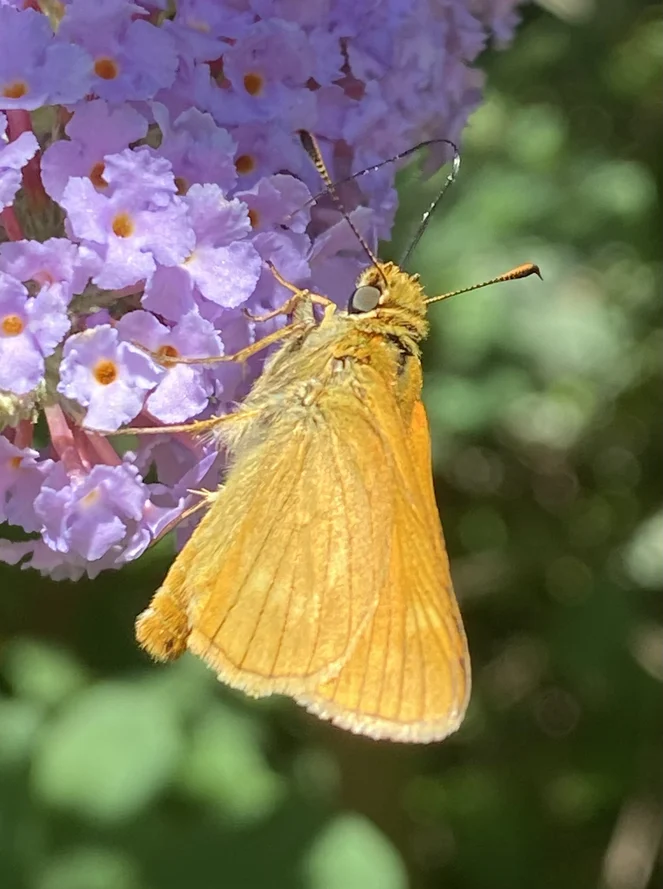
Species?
Ochlodes sylvanus (also Ochlodes venata)
